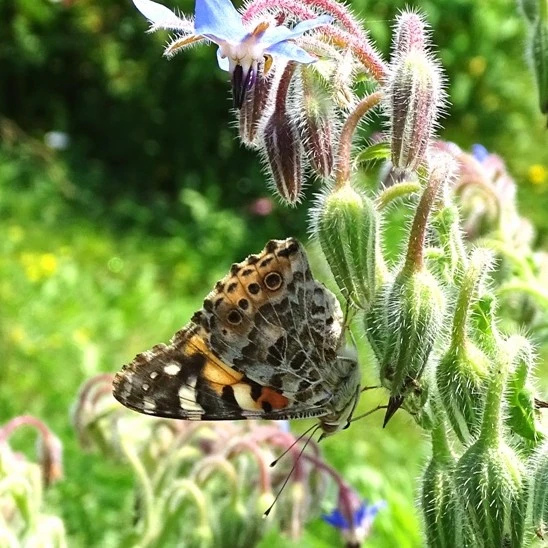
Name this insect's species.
Vanessa cardui
